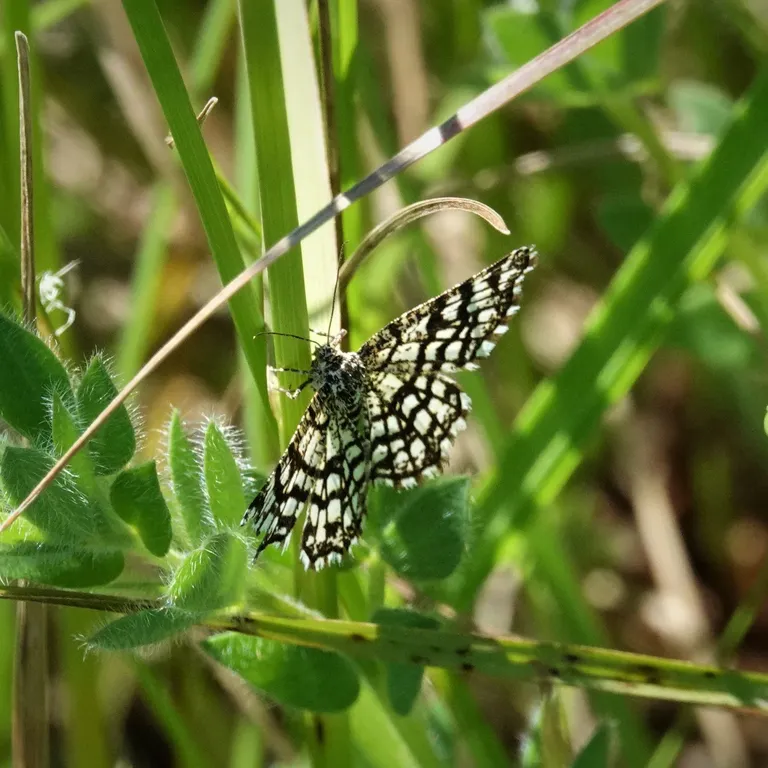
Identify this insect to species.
Chiasmia clathrata
